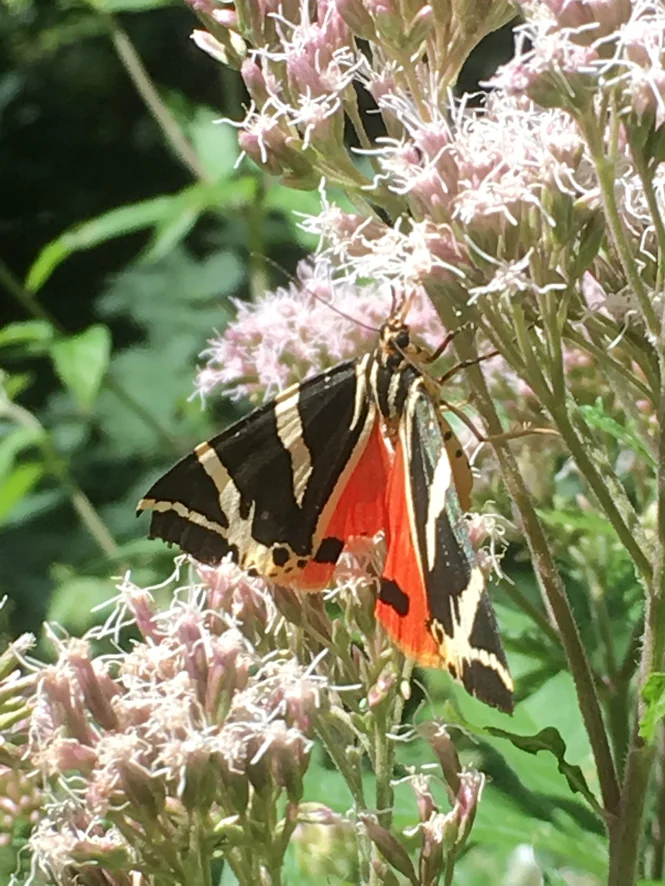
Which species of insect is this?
Euplagia quadripunctaria
